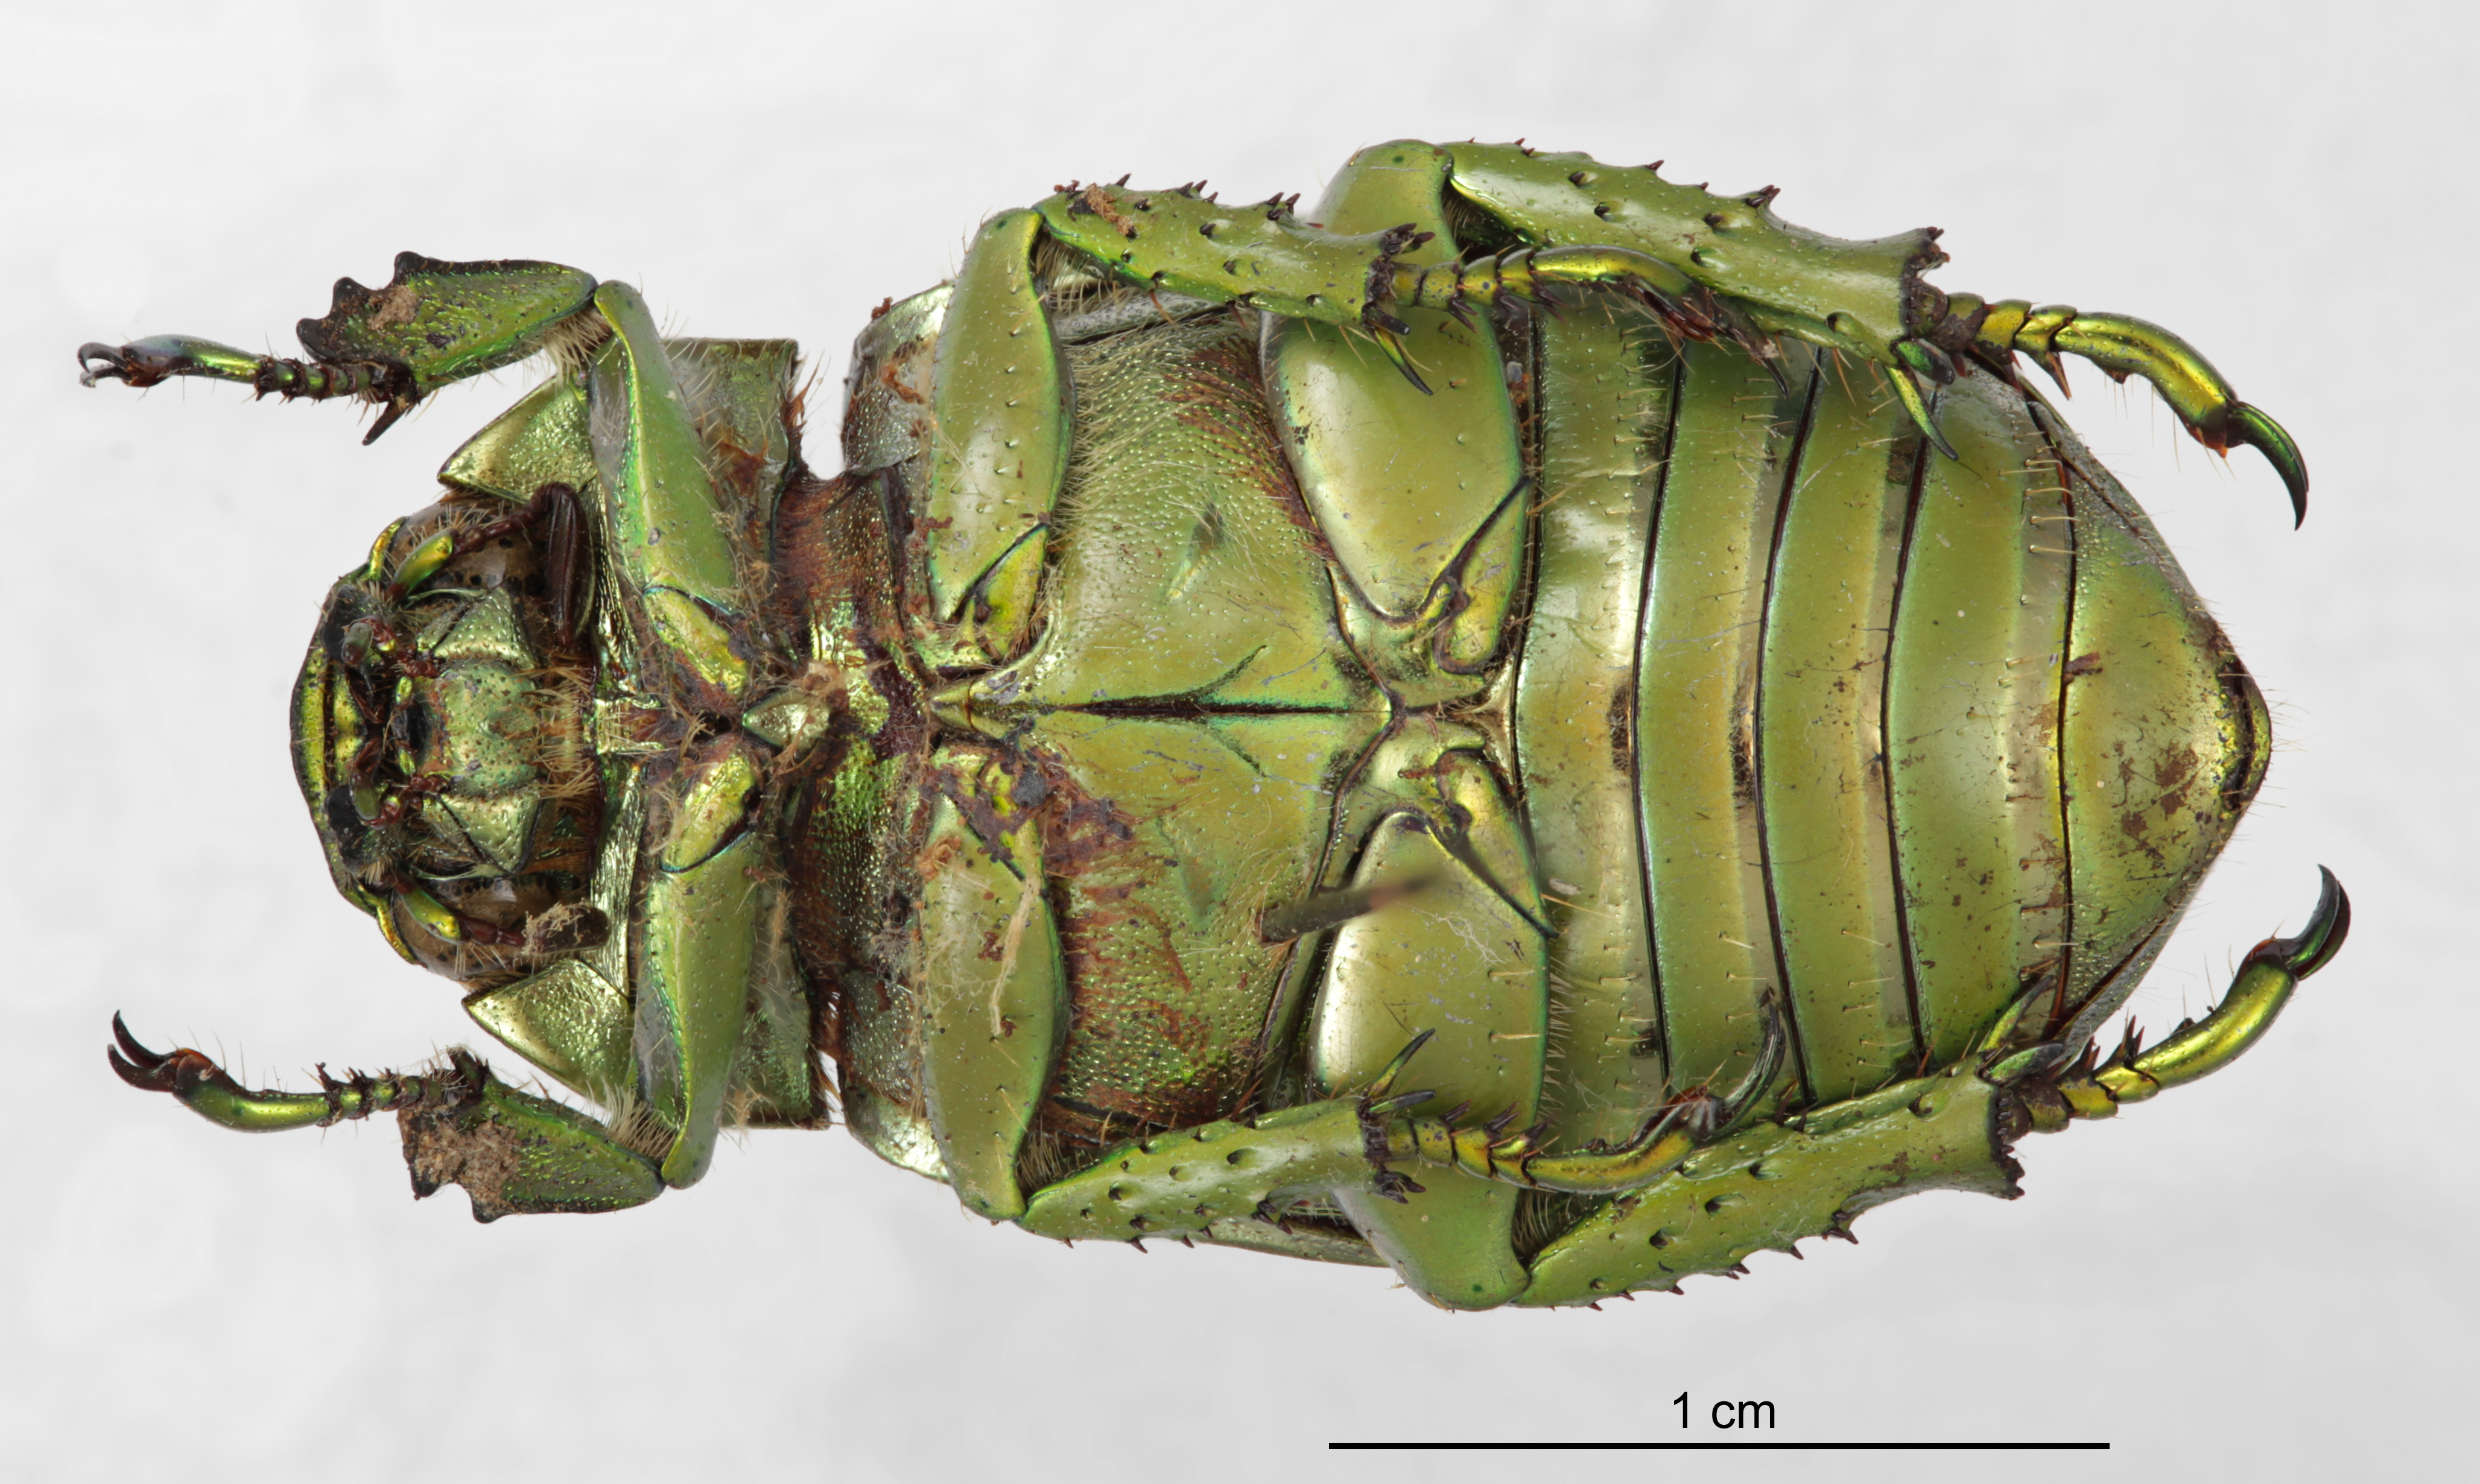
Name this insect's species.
Chrysina gloriosa
